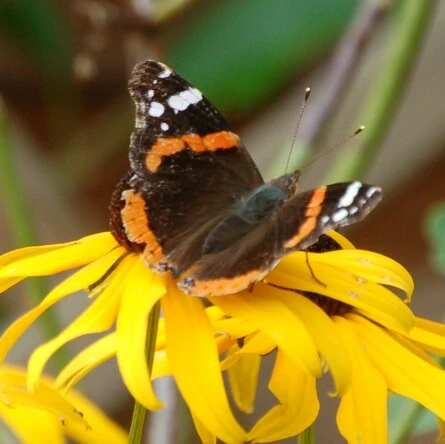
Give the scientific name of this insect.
Vanessa atalanta
